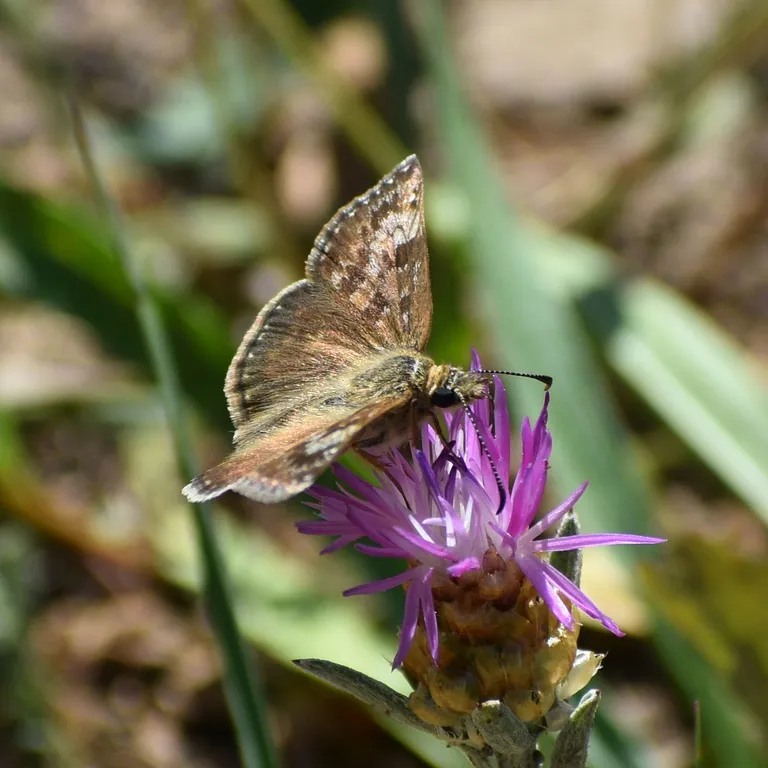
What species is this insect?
Erynnis tages
